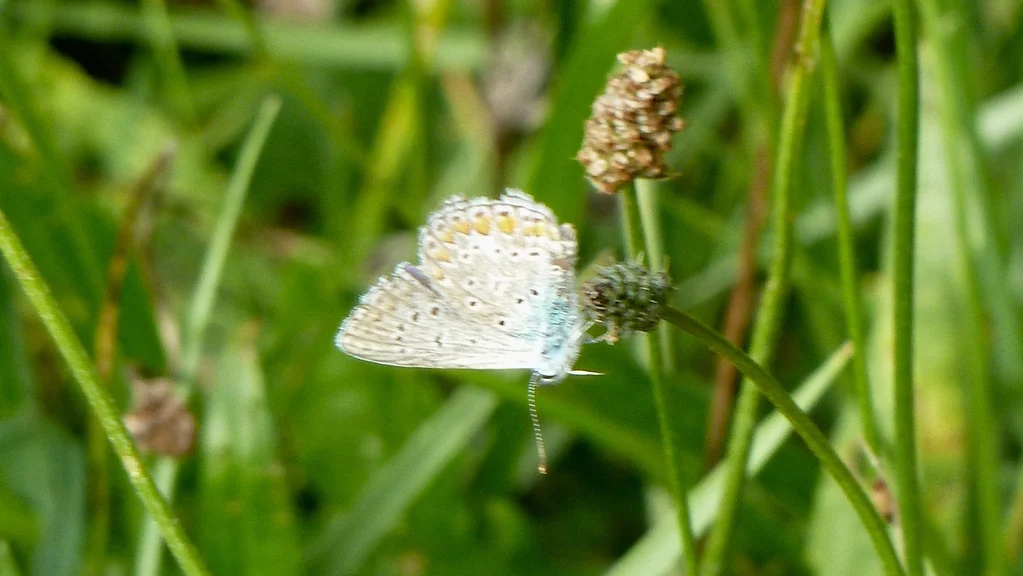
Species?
Polyommatus icarus
